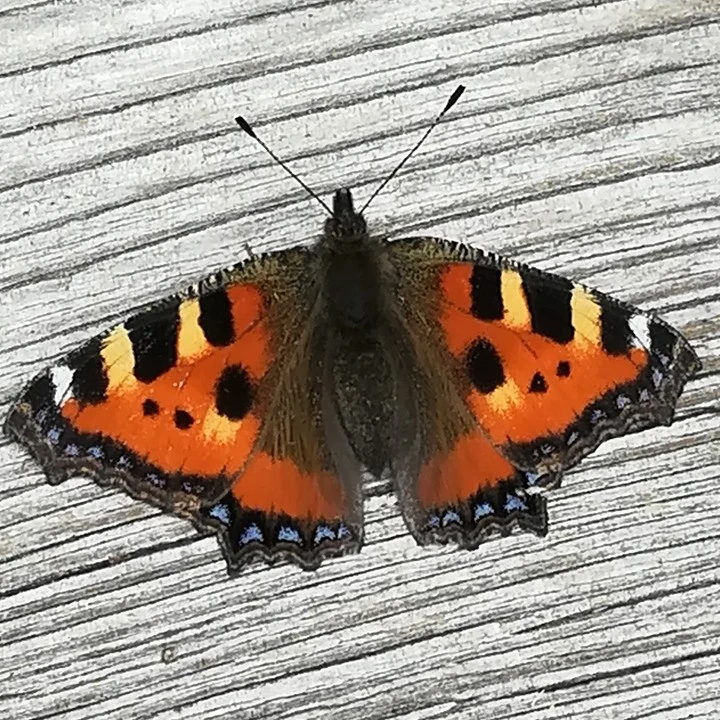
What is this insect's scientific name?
Aglais urticae
